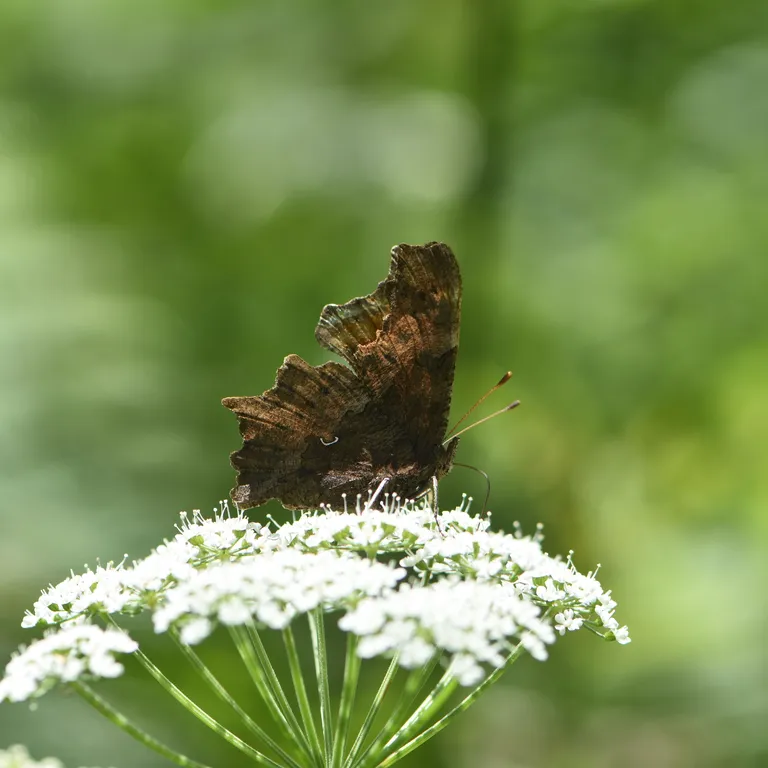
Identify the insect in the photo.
Polygonia c-album
